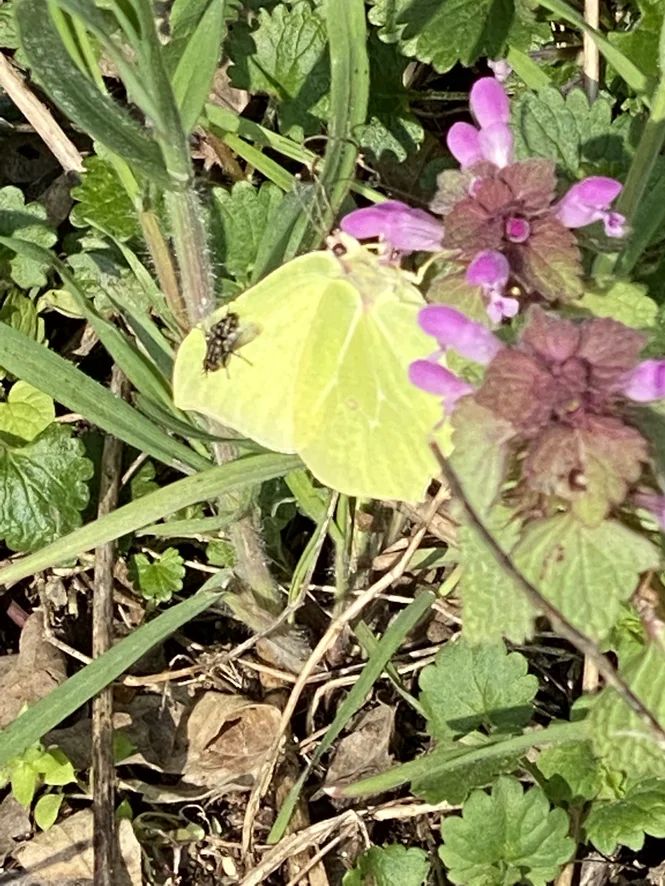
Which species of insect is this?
Gonepteryx rhamni
